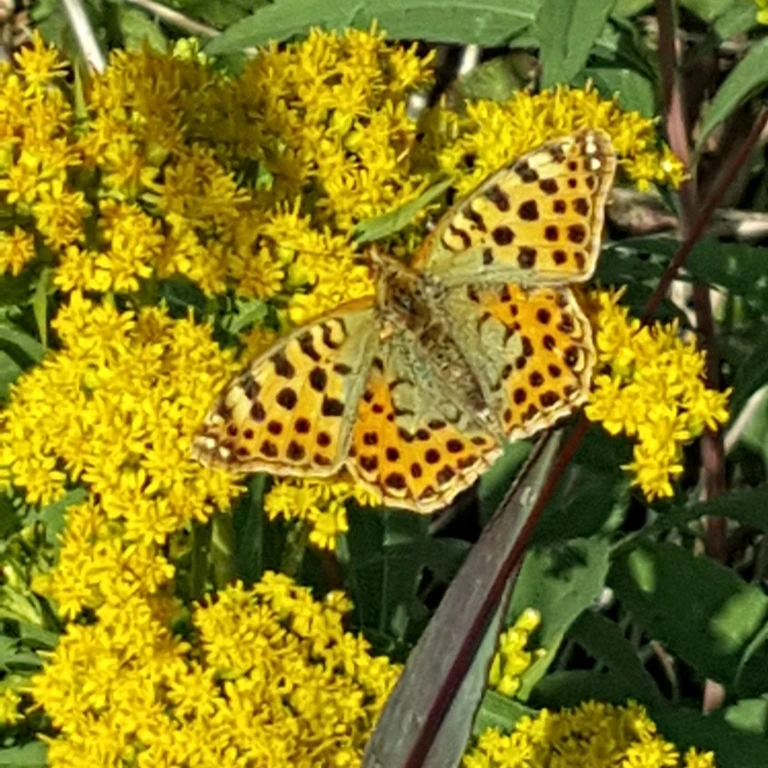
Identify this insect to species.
Issoria lathonia
